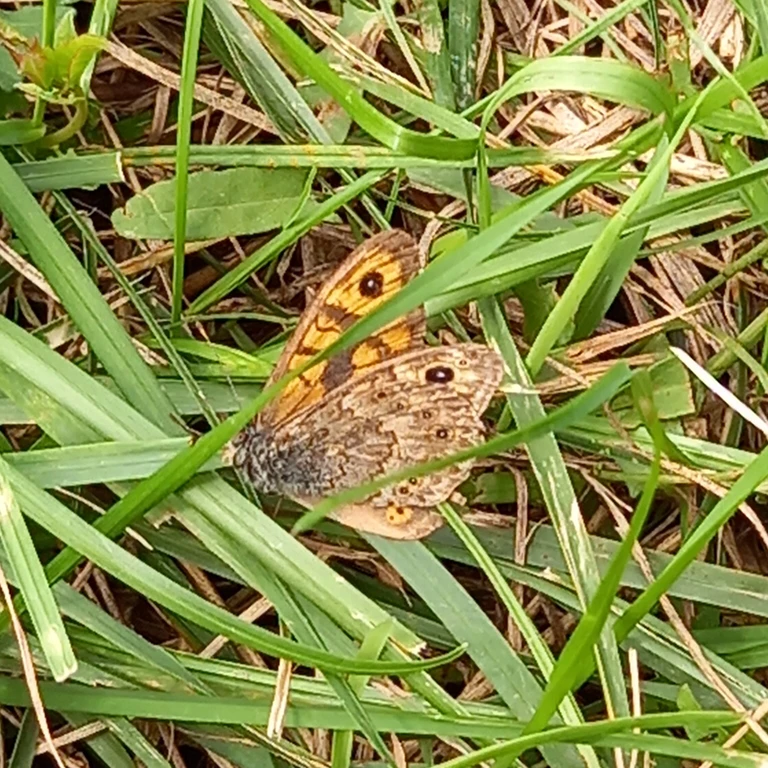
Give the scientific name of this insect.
Lasiommata megera (also Pararge megera)
